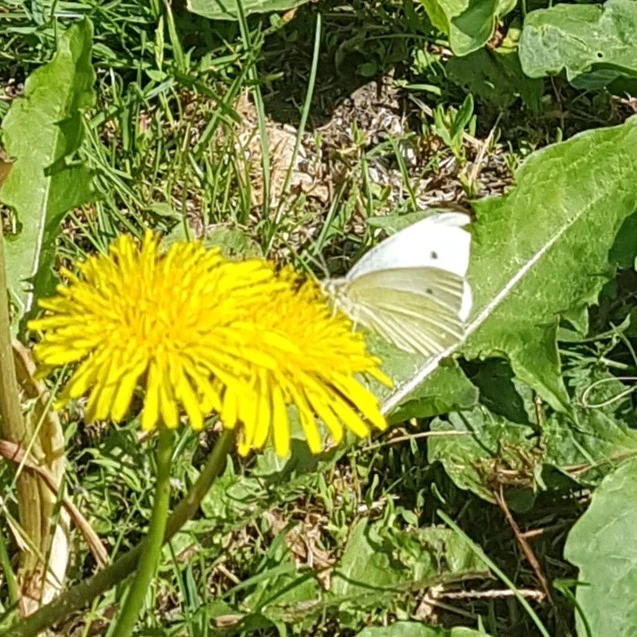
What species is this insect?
Pieris rapae
